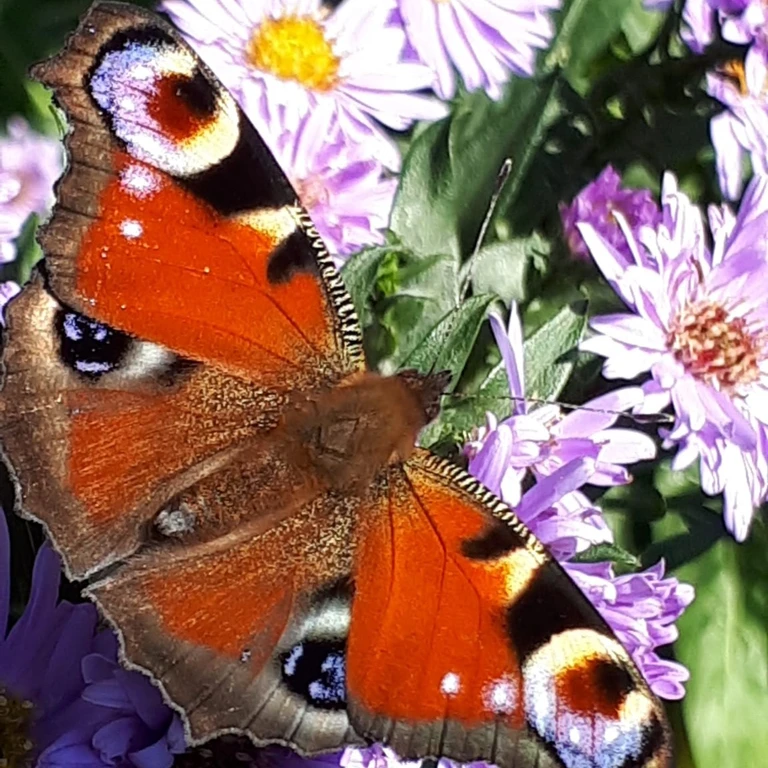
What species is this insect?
Aglais io
